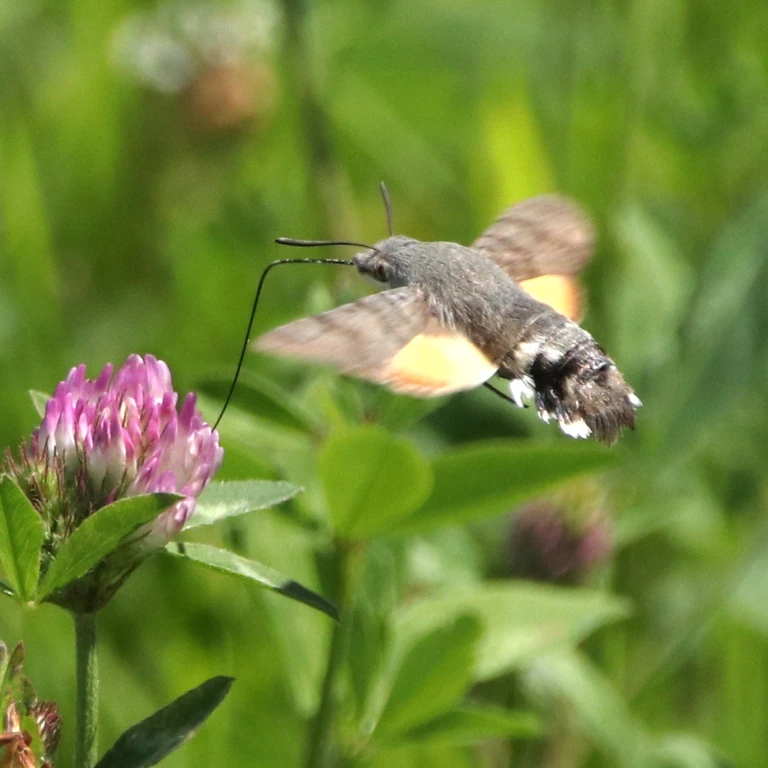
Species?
Macroglossum stellatarum
